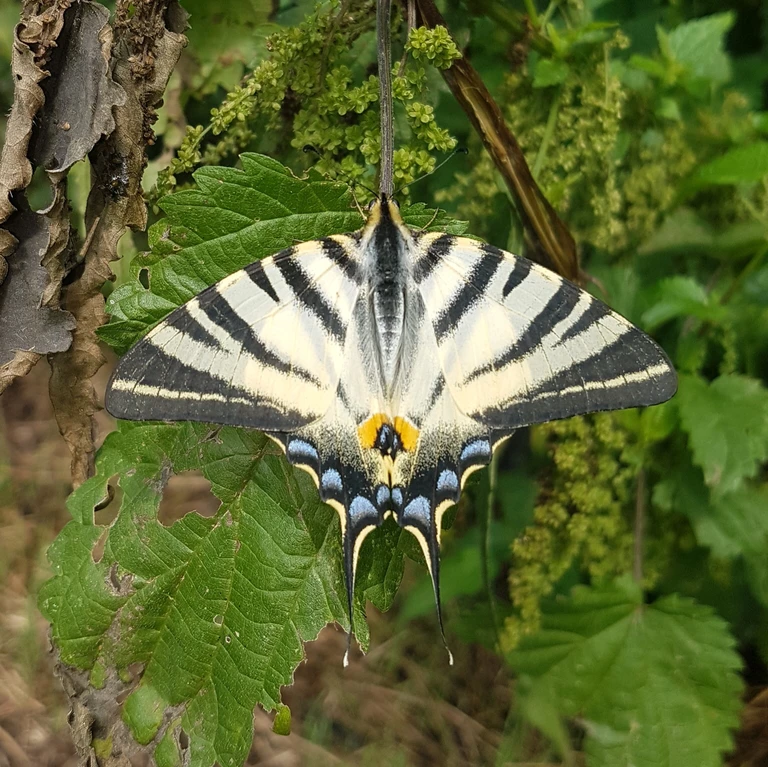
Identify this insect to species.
Iphiclides podalirius
